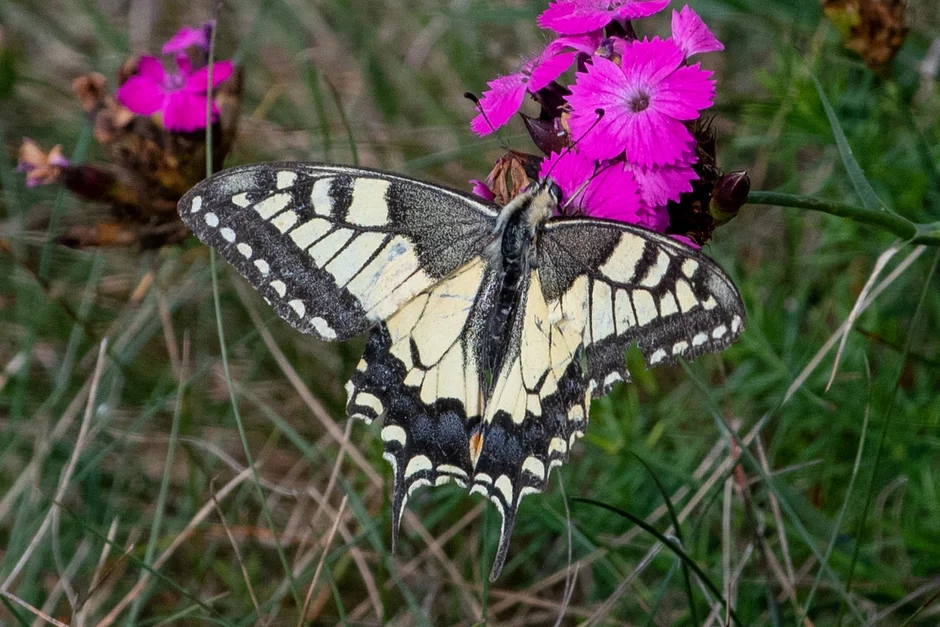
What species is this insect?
Papilio machaon
